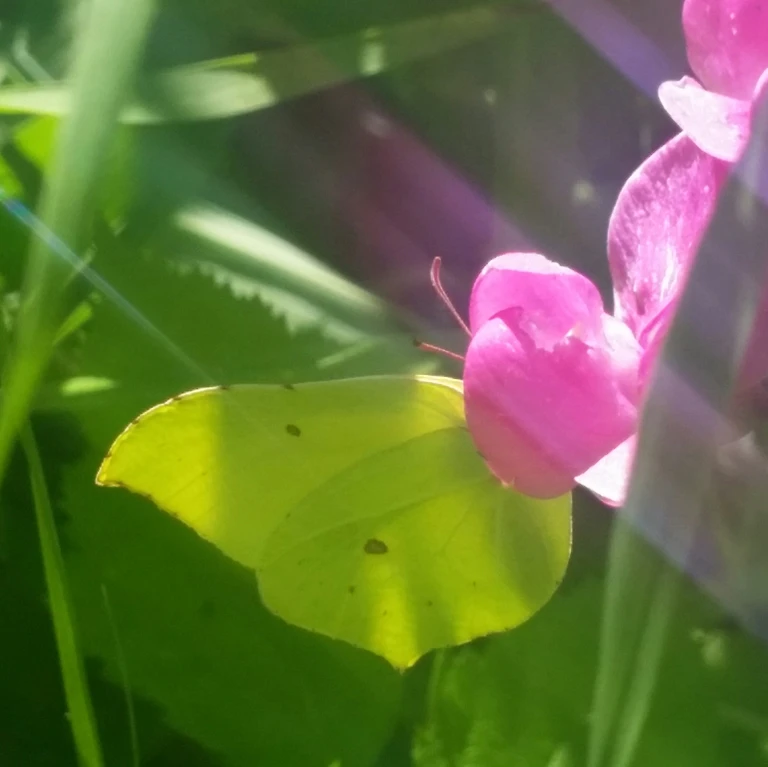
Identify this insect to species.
Gonepteryx rhamni
